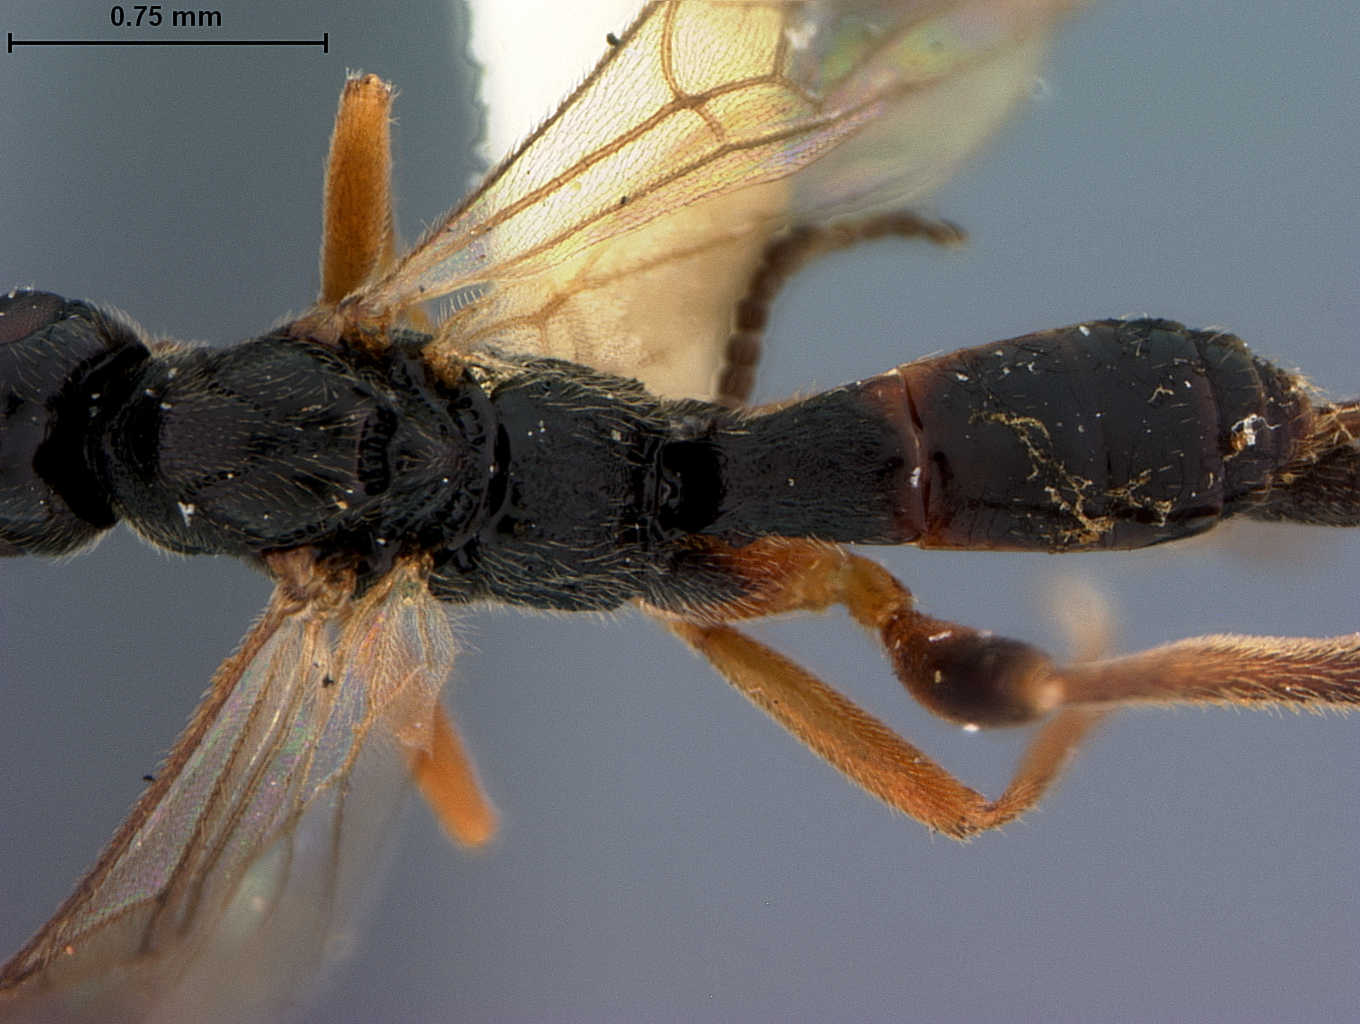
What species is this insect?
Orgilus burksi
